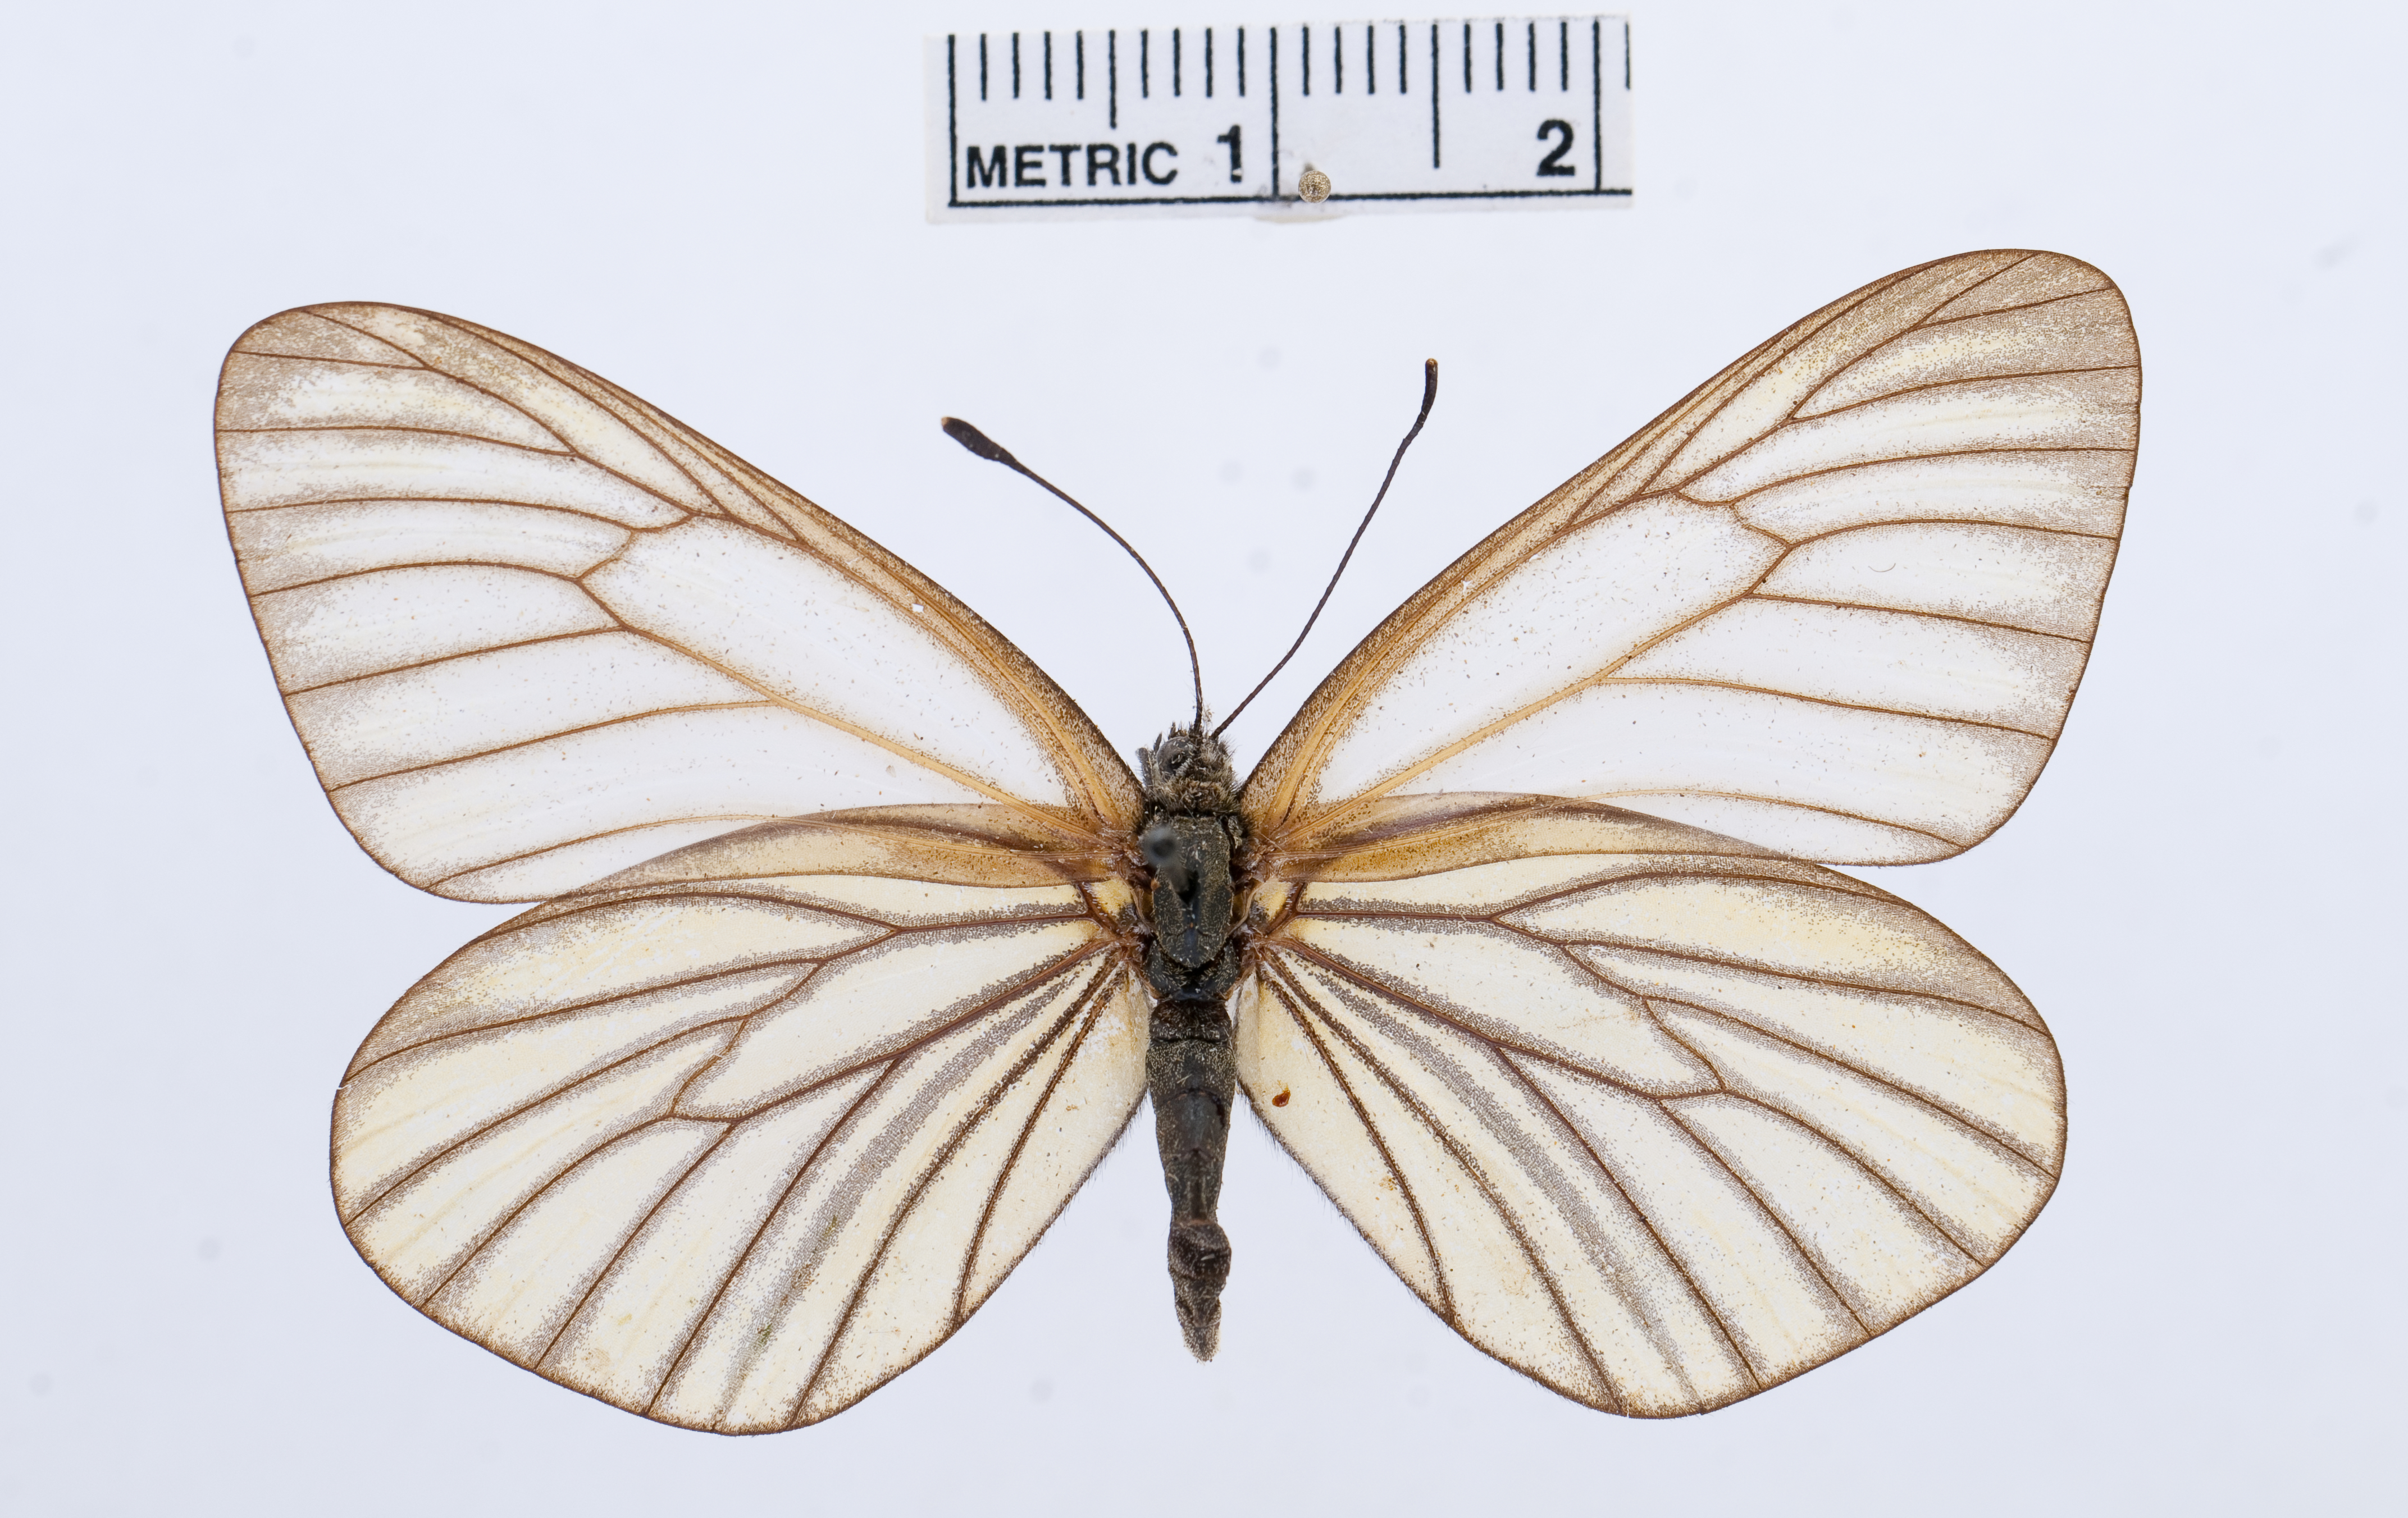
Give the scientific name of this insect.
Aporia bieti
